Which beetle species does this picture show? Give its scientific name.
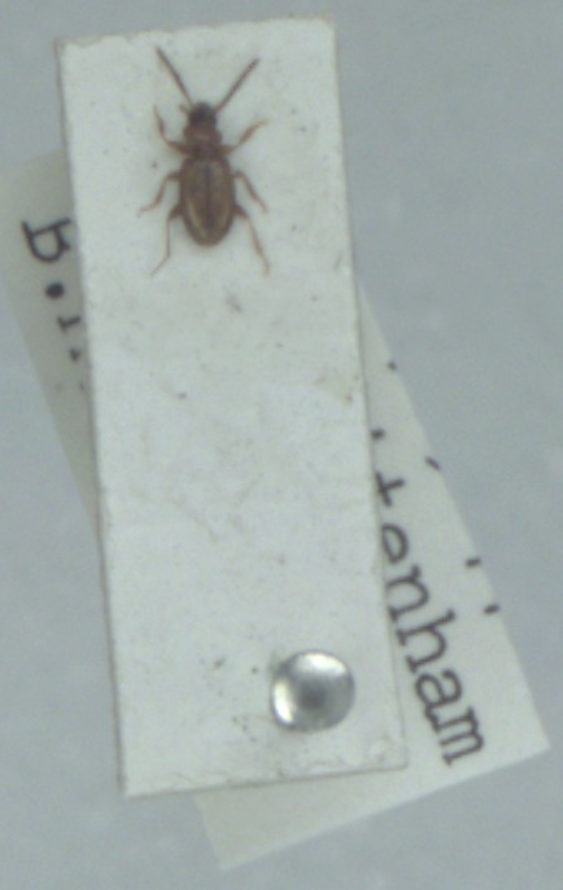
Tachys micros
